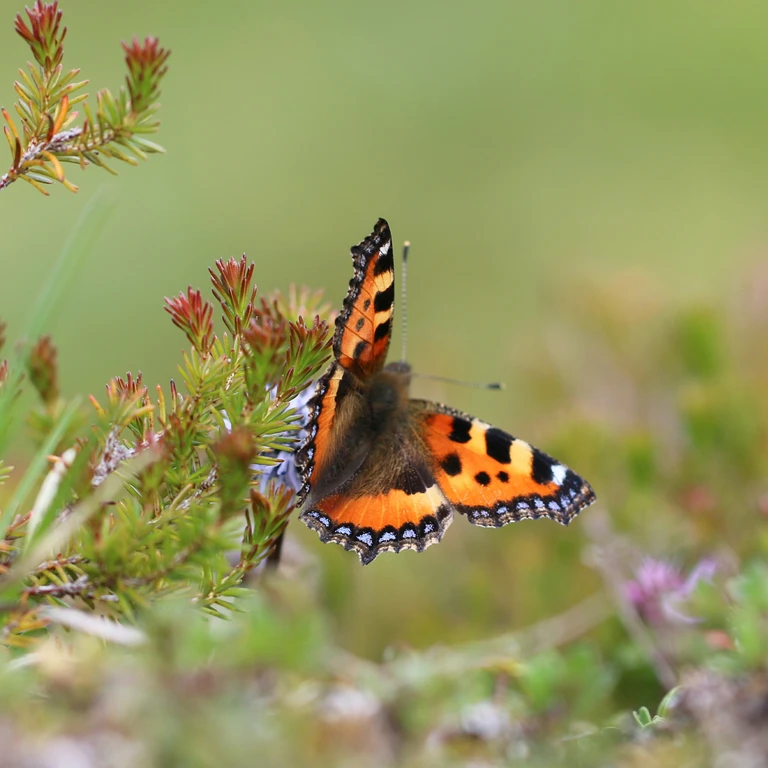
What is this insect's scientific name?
Aglais urticae
